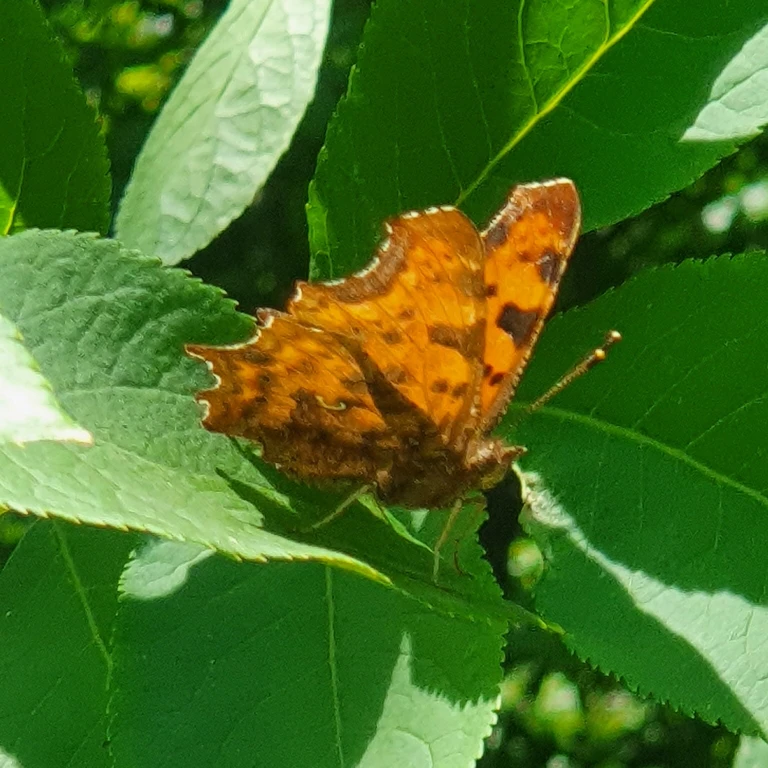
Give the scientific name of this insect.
Polygonia c-album
